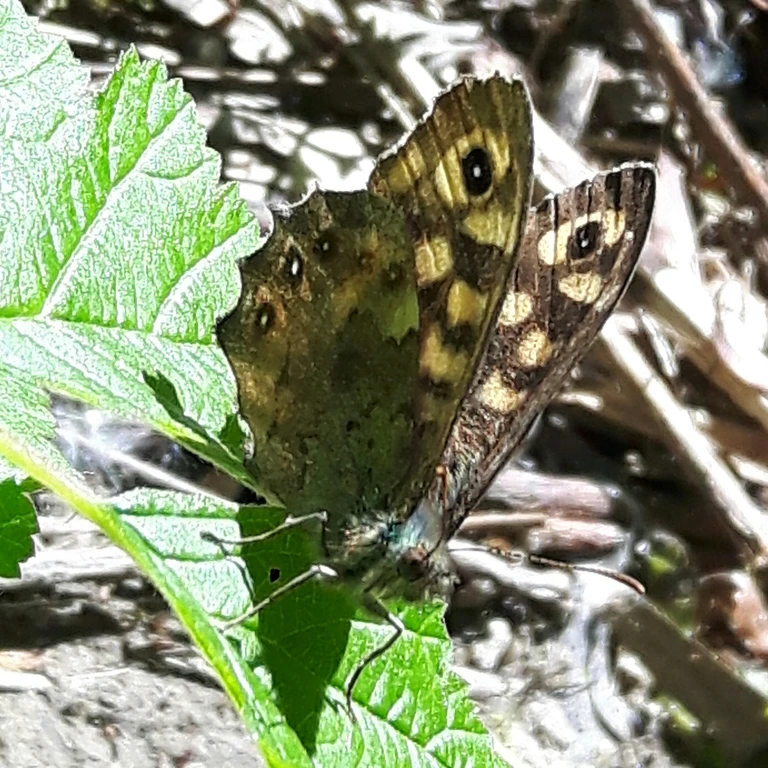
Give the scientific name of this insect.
Pararge aegeria
